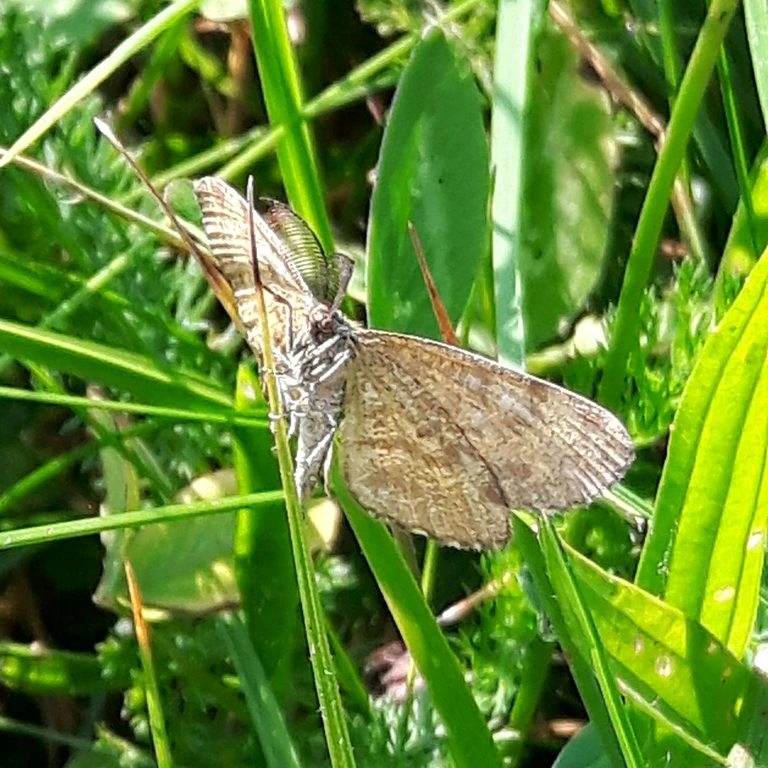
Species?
Ematurga atomaria
